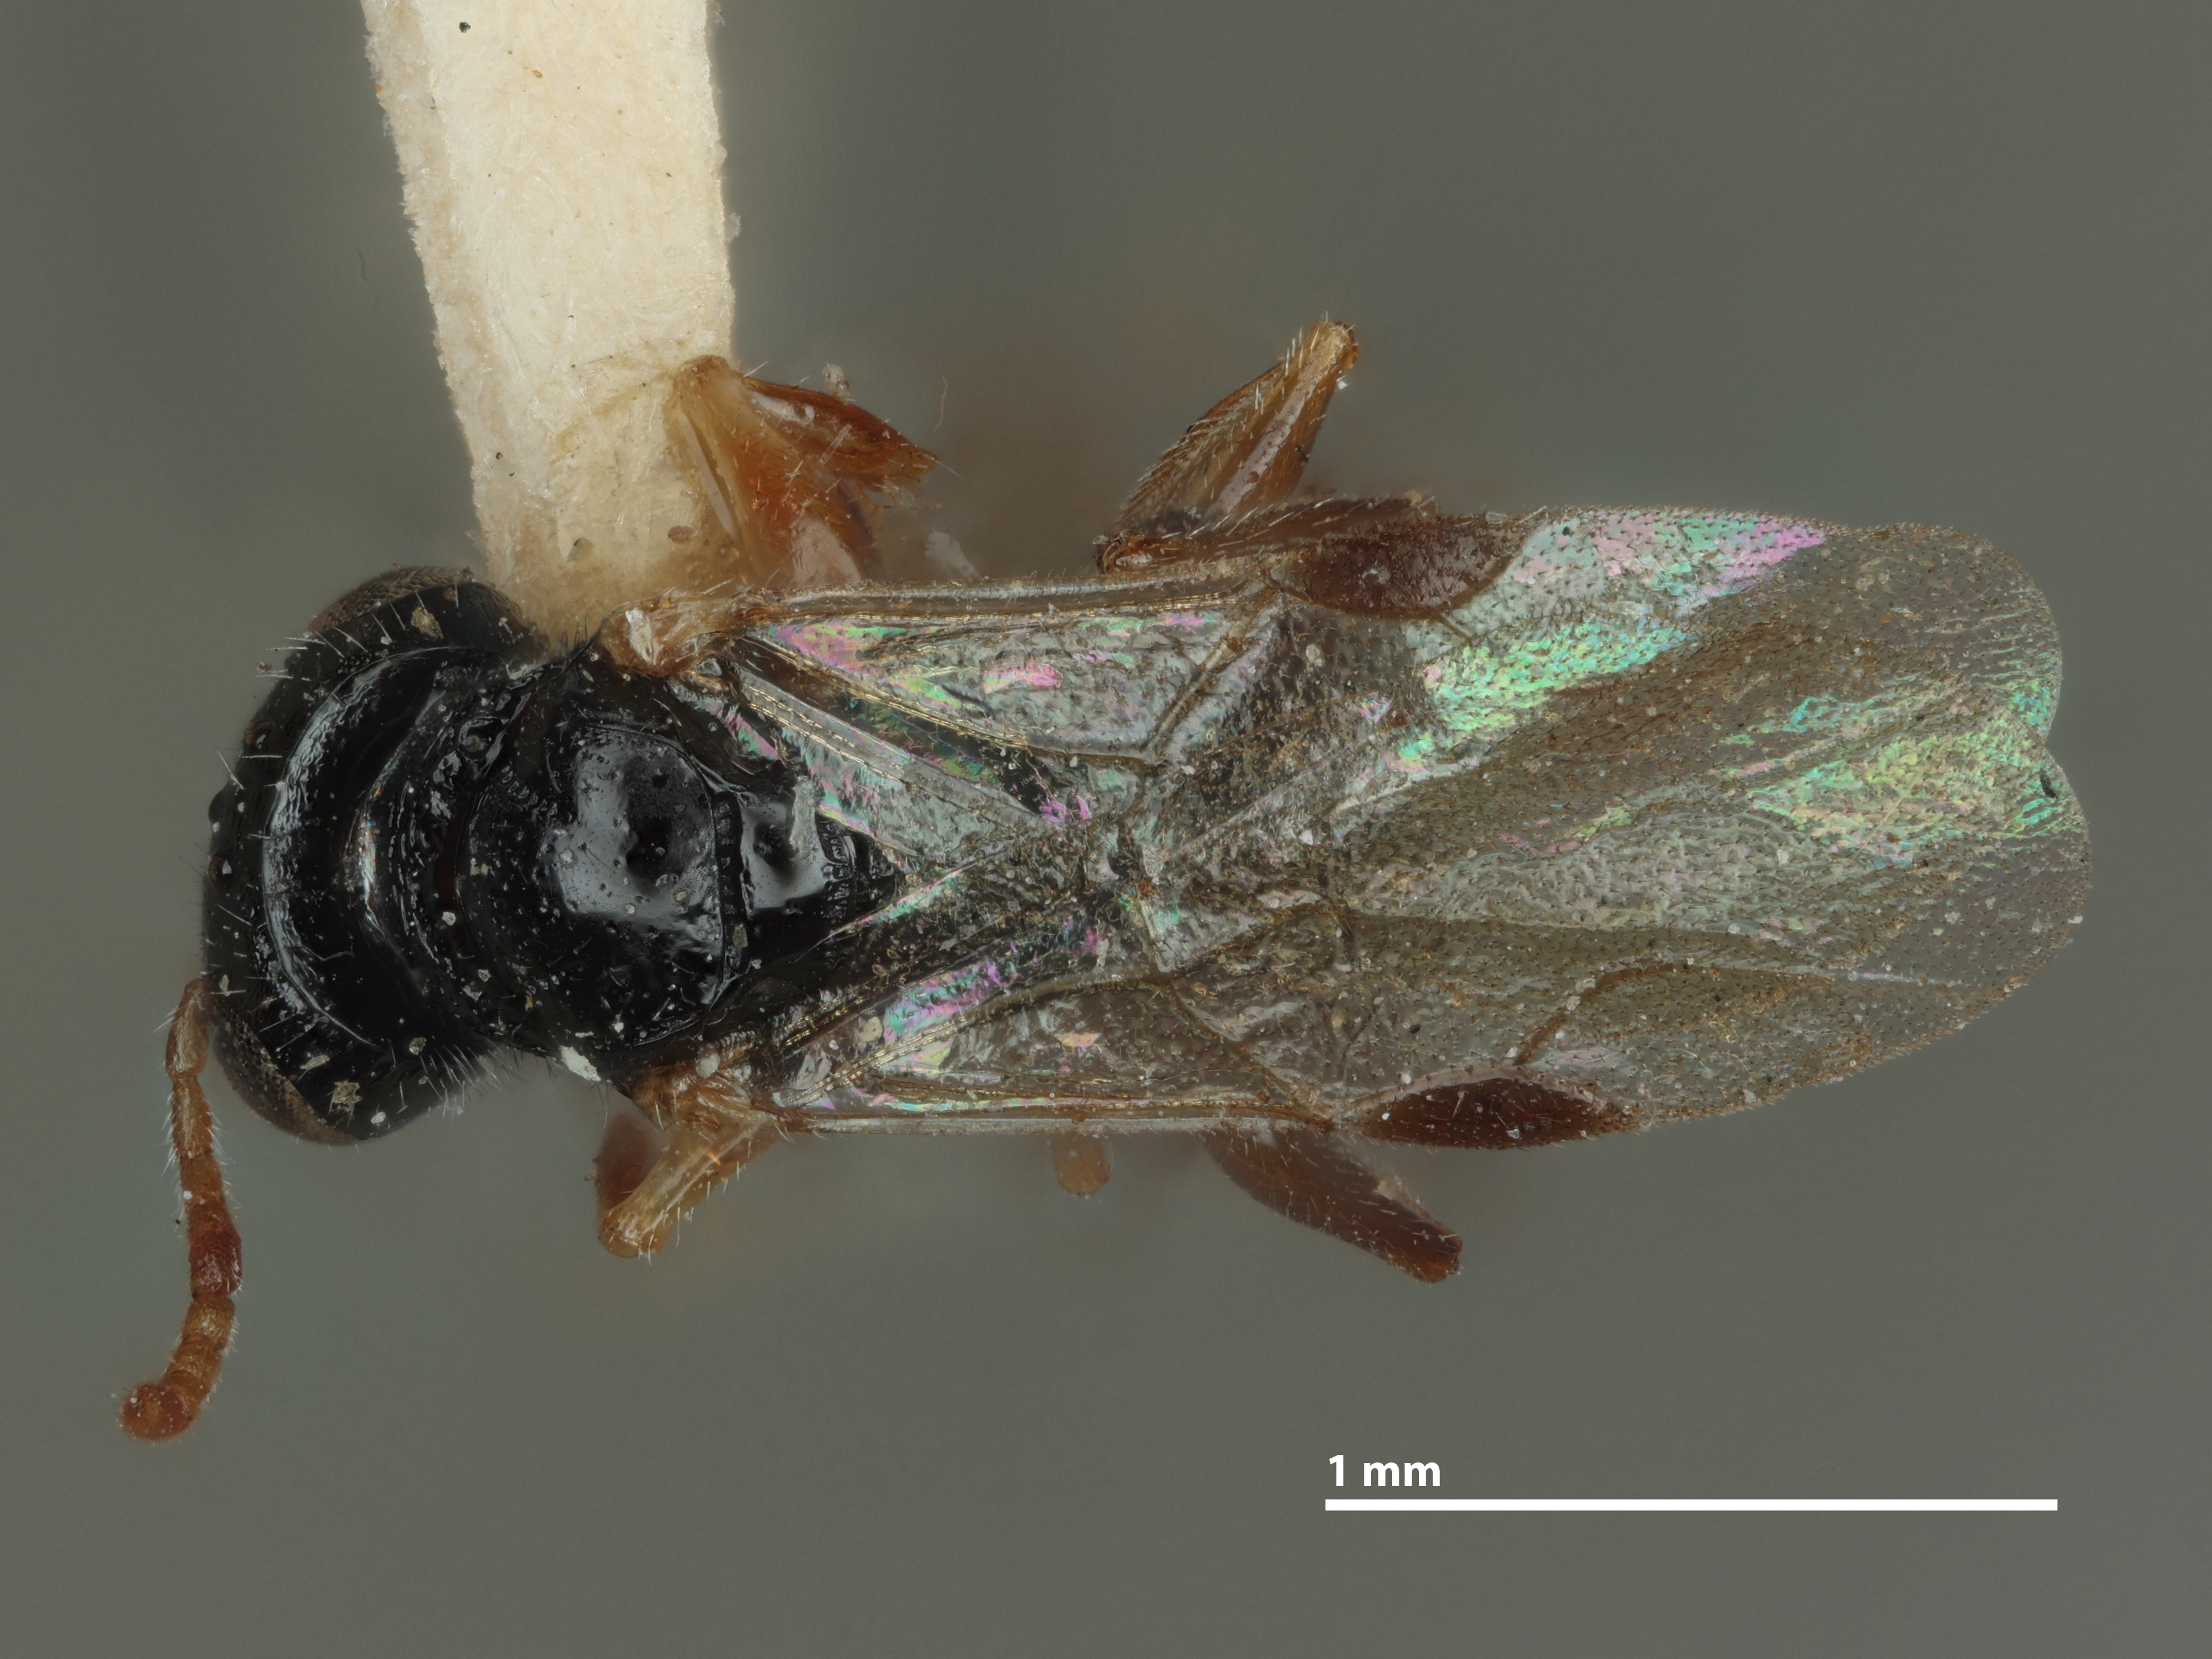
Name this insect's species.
Anteon pallidicornis
